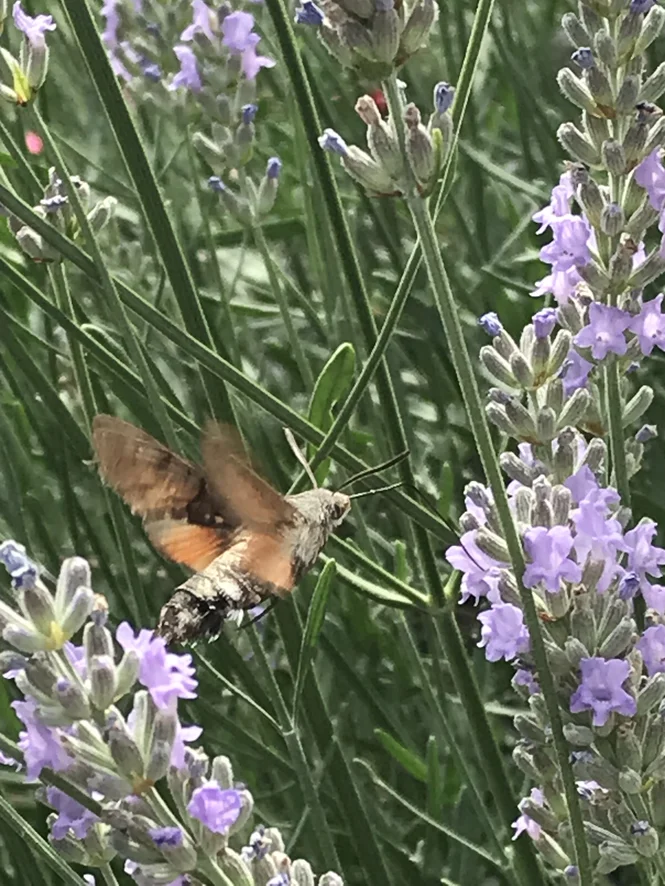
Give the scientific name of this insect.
Macroglossum stellatarum
